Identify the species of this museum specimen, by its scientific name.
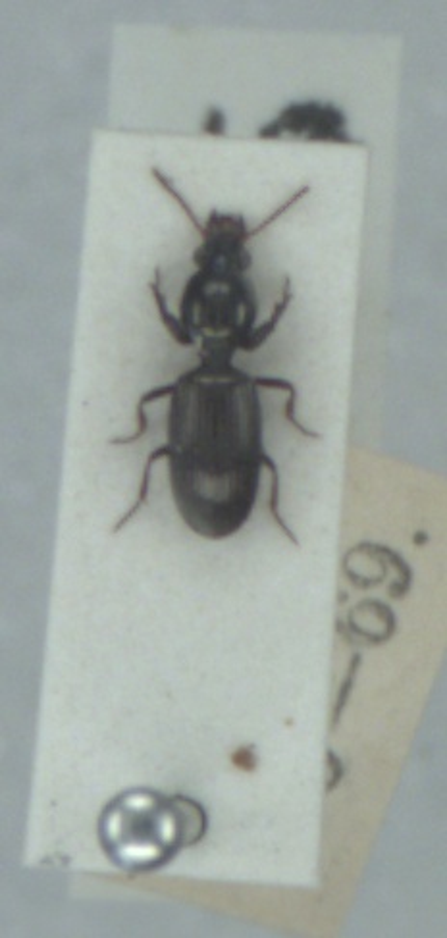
Dyschirius impunctipennis
